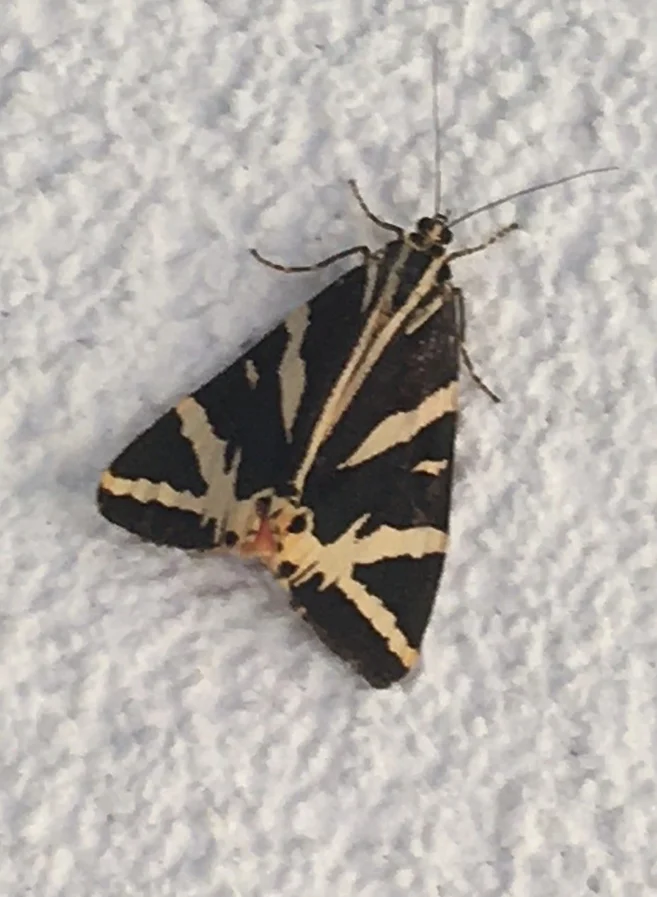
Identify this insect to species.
Euplagia quadripunctaria
